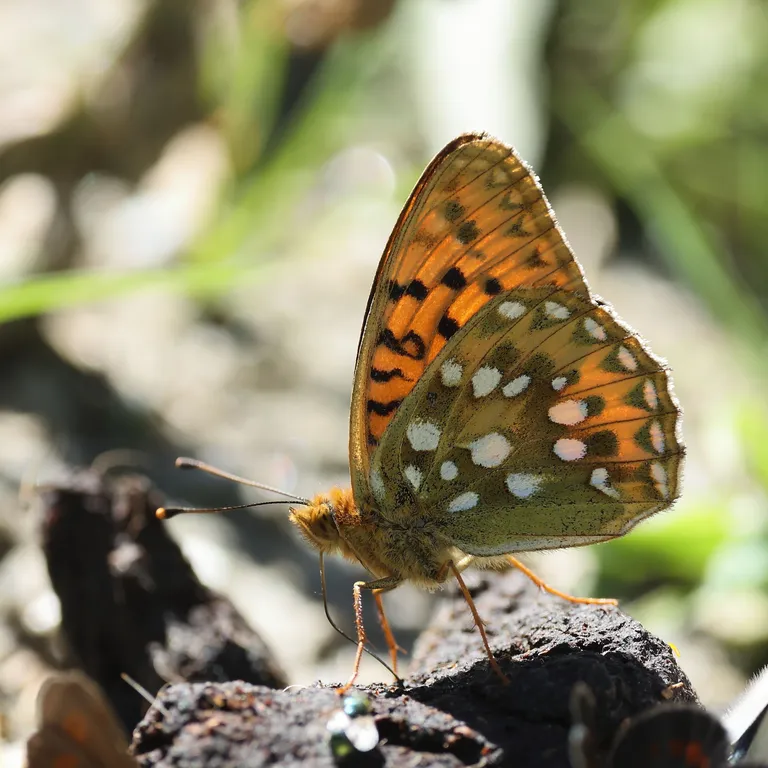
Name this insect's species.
Speyeria aglaja
